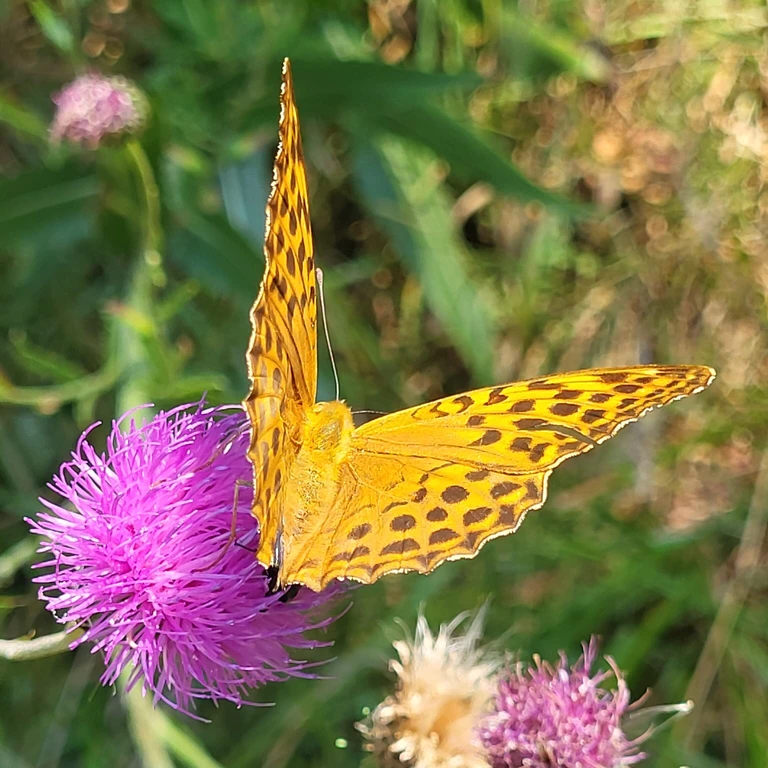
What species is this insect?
Argynnis paphia
